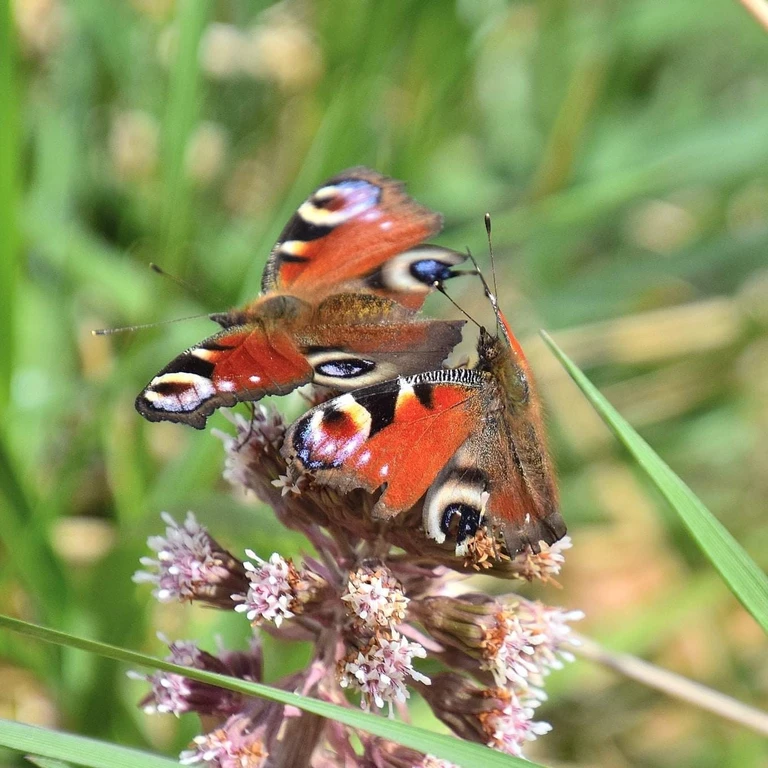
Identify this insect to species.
Aglais io
